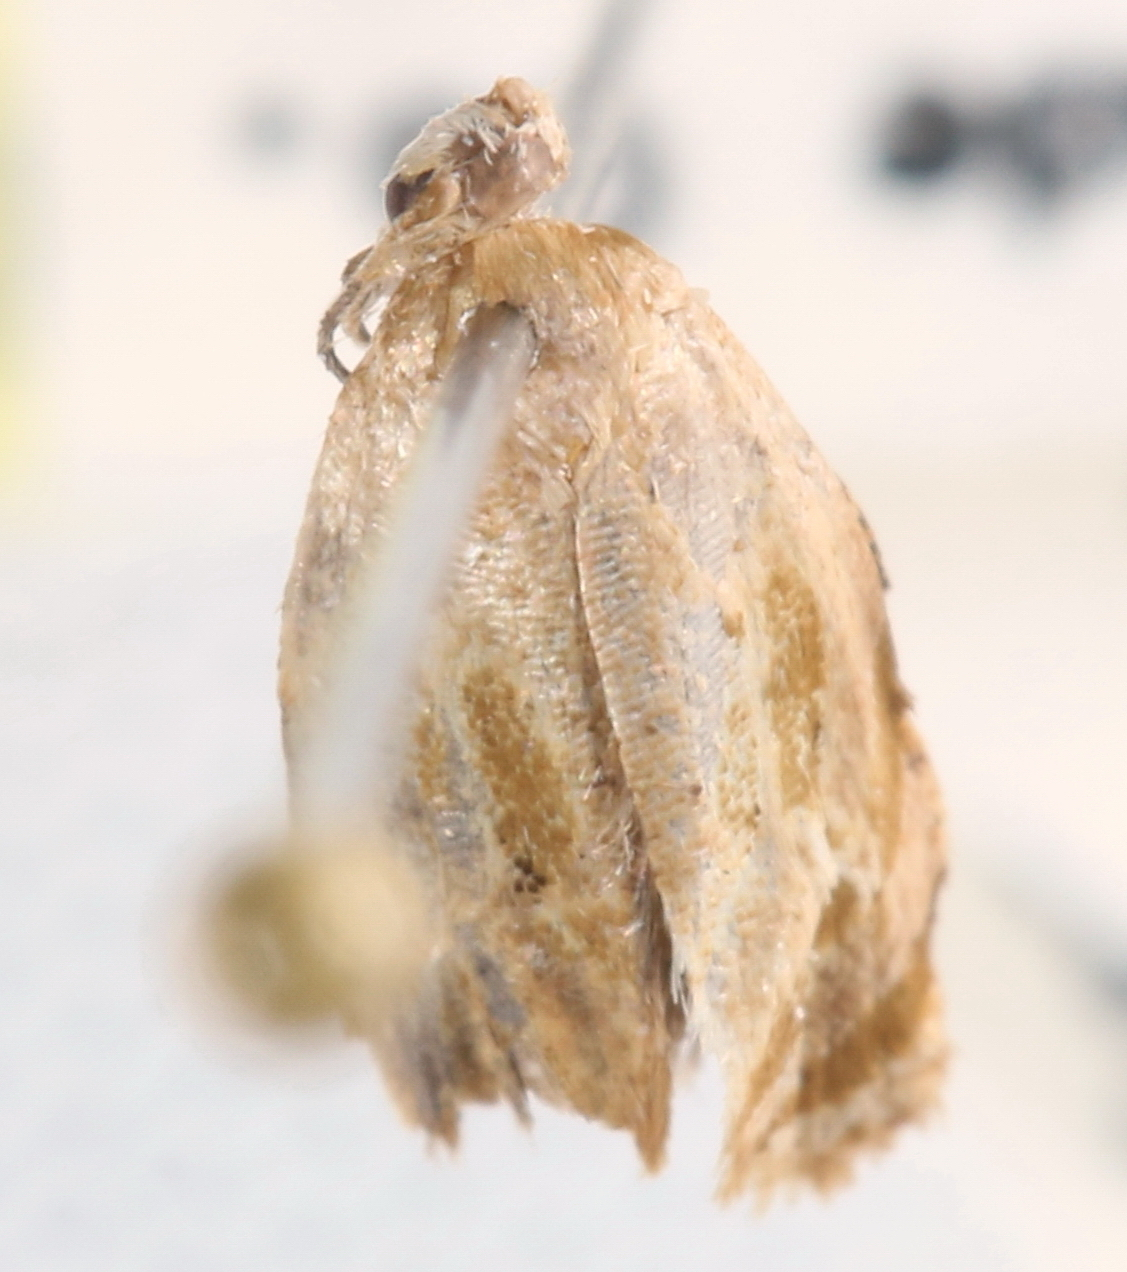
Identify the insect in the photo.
Saphenista biloba
